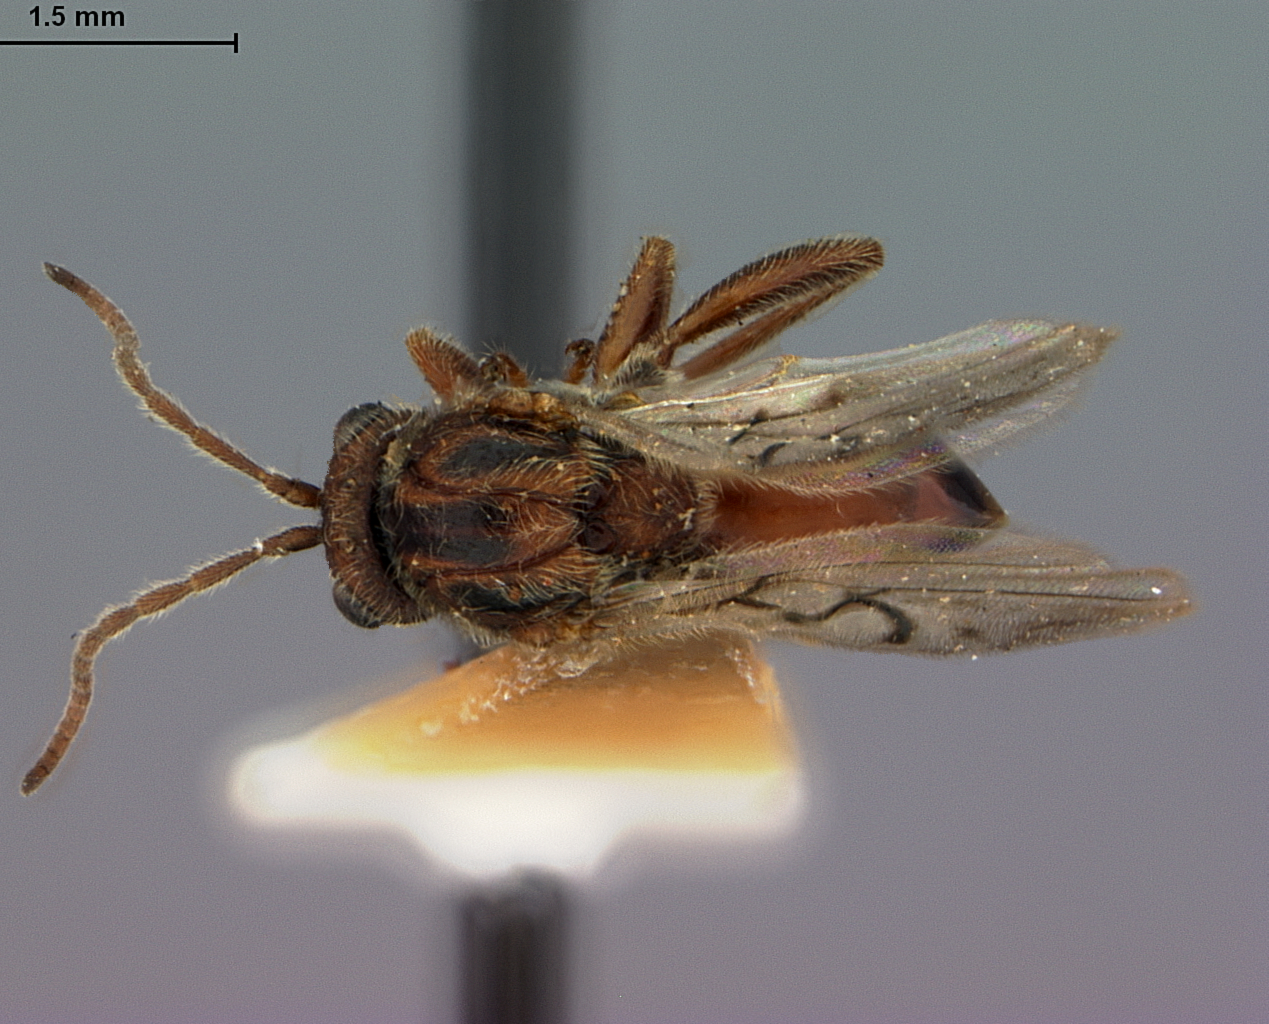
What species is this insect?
Diplolepis cava
